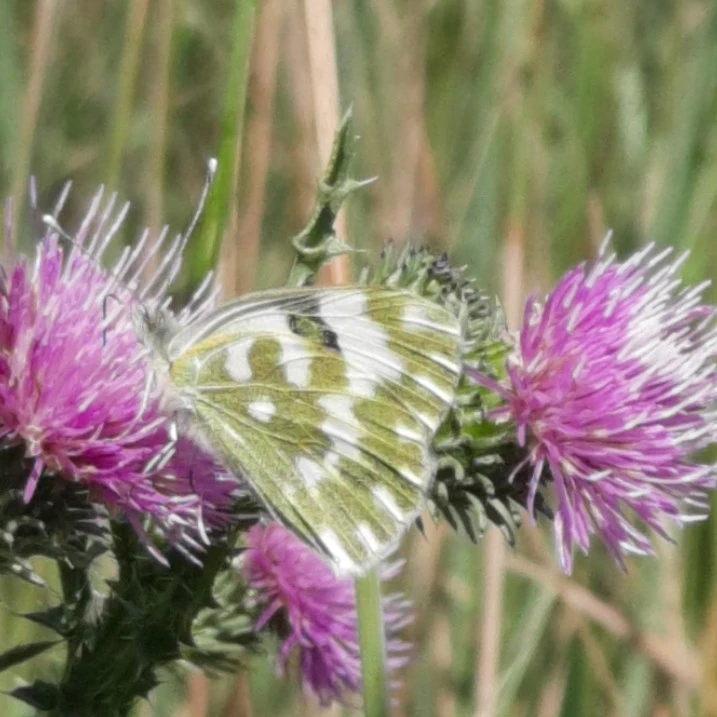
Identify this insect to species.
Pontia edusa
